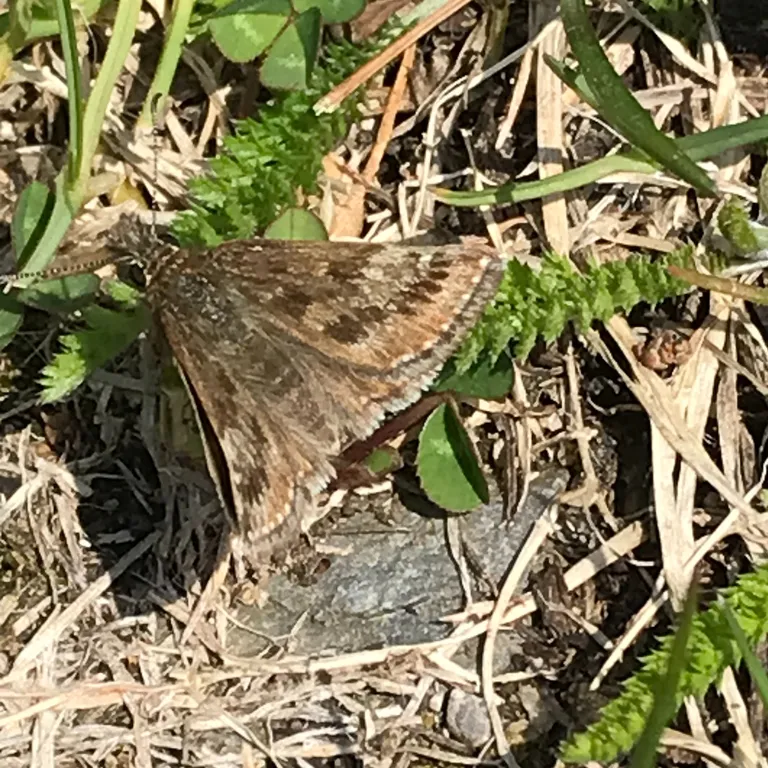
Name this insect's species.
Erynnis tages
